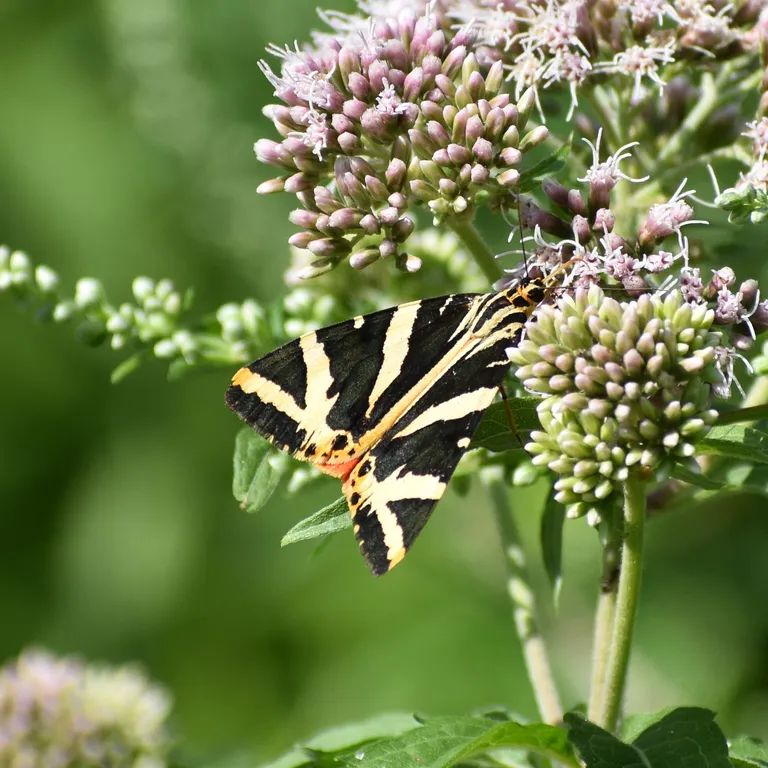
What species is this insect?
Euplagia quadripunctaria
